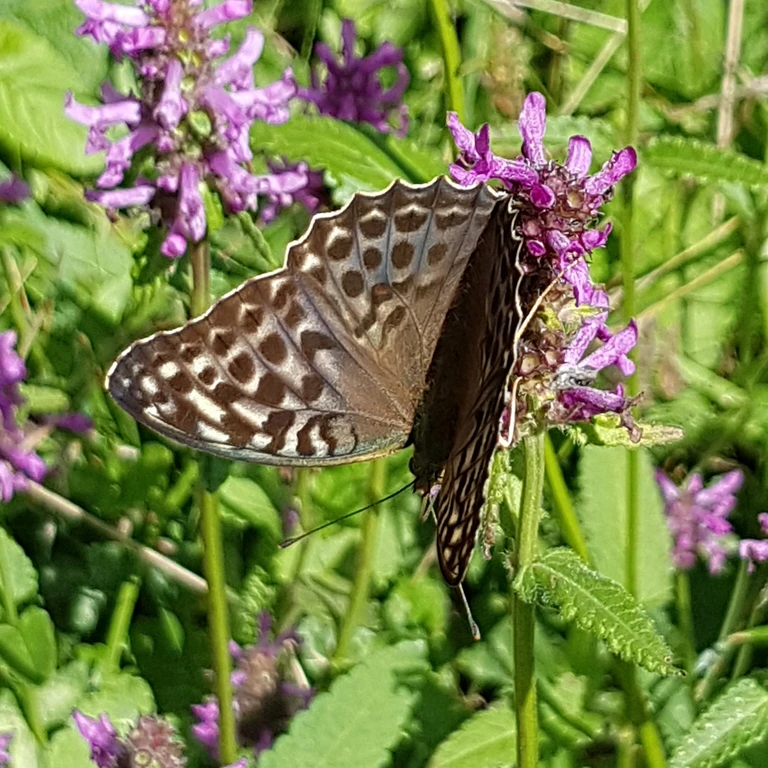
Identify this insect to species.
Argynnis paphia
